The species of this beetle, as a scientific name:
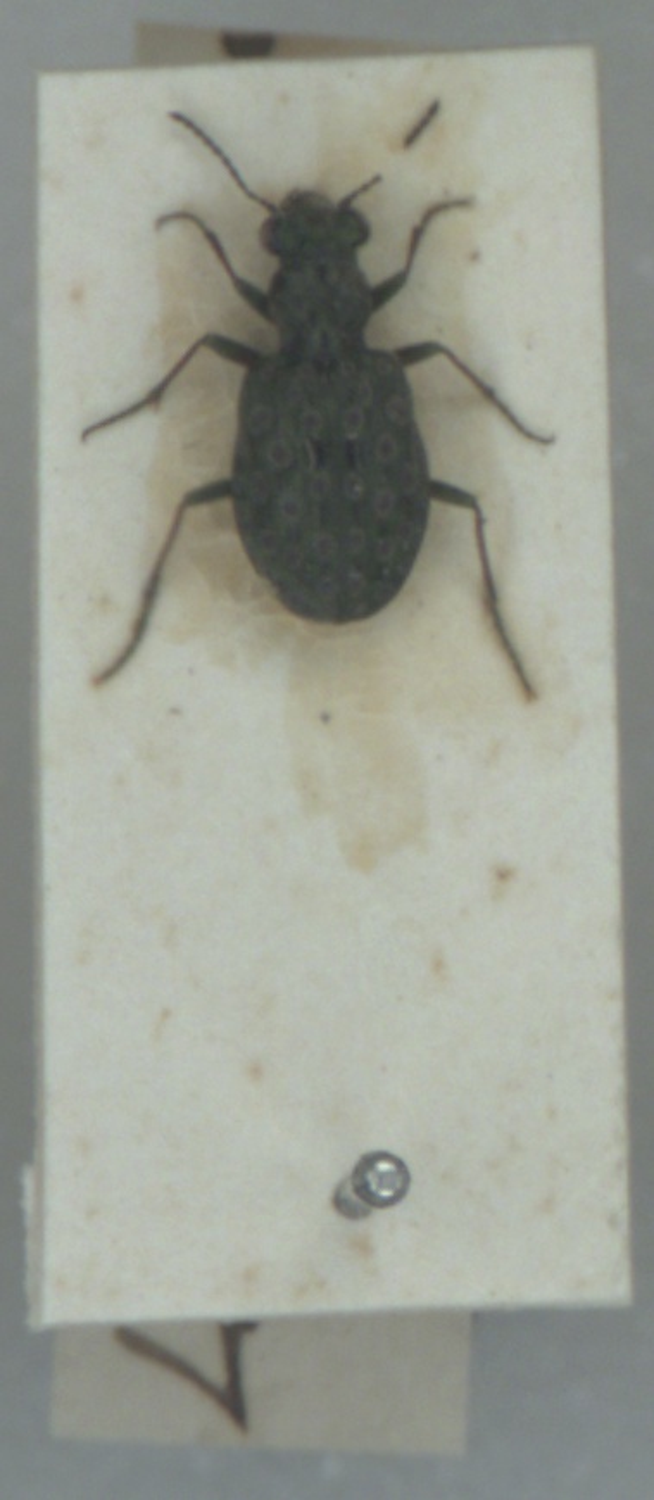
Elaphrus riparius
